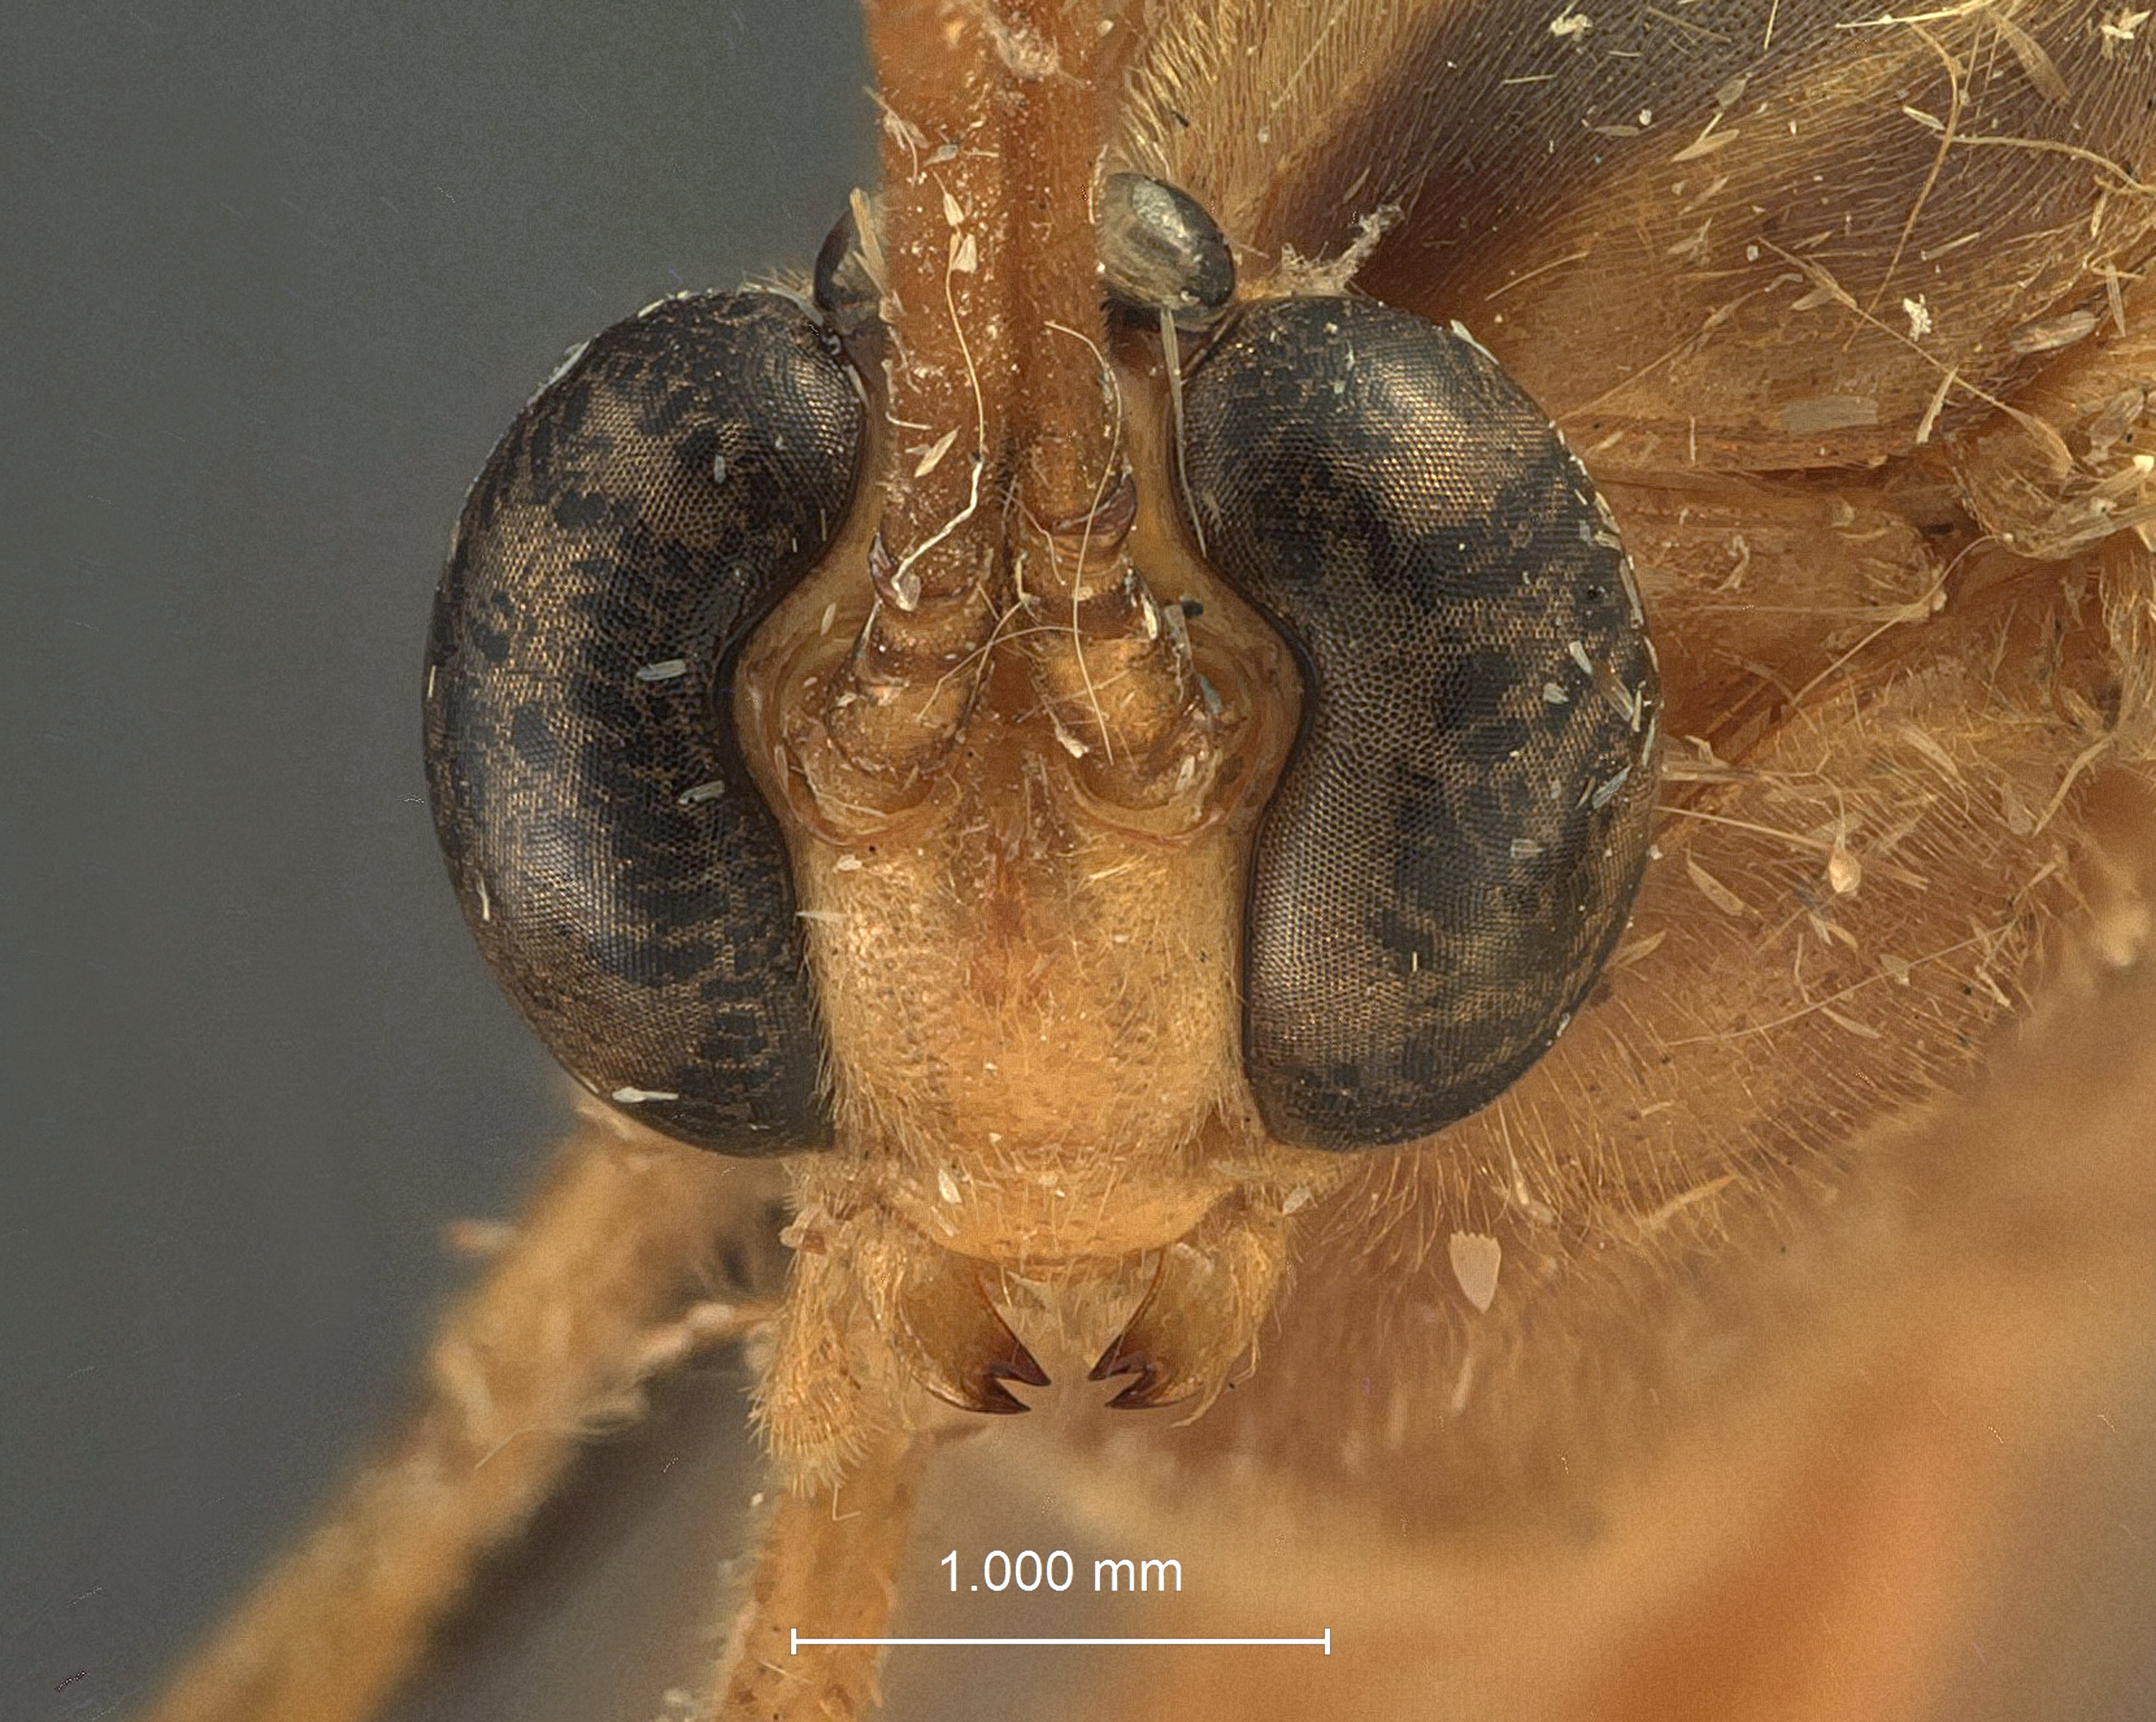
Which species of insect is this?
Stauropoctonus chezanus
